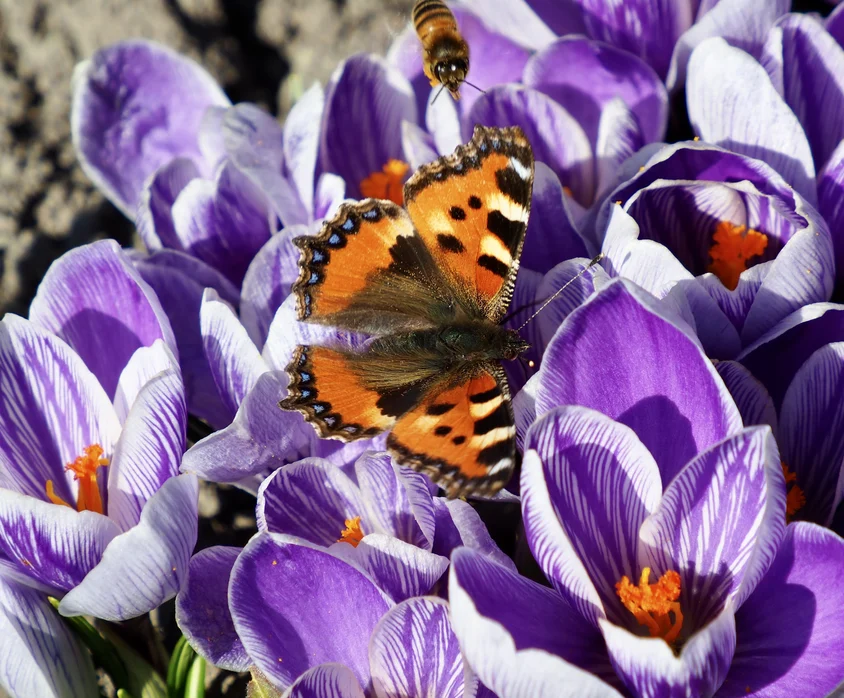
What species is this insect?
Aglais urticae
